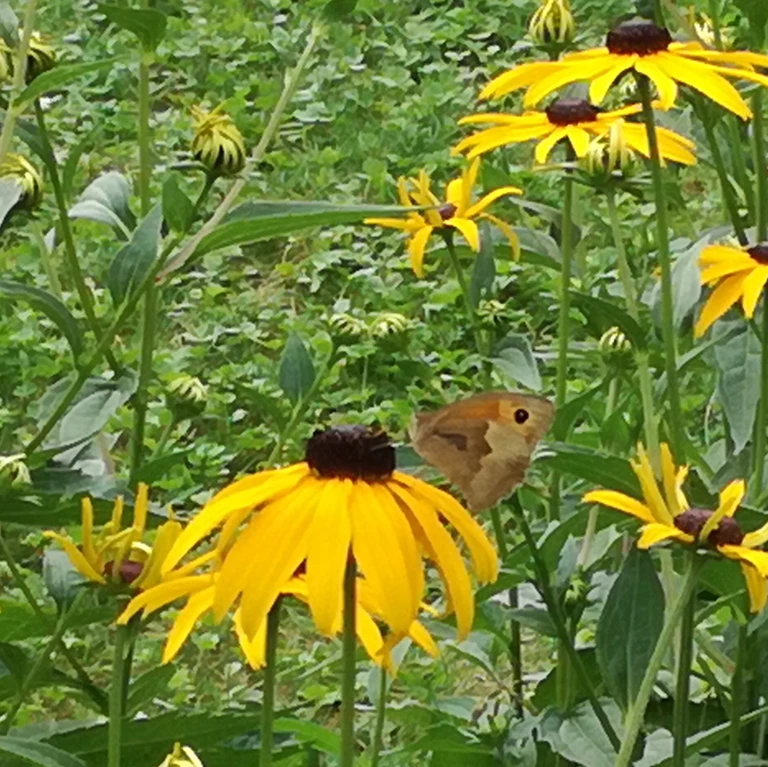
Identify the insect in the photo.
Maniola jurtina
